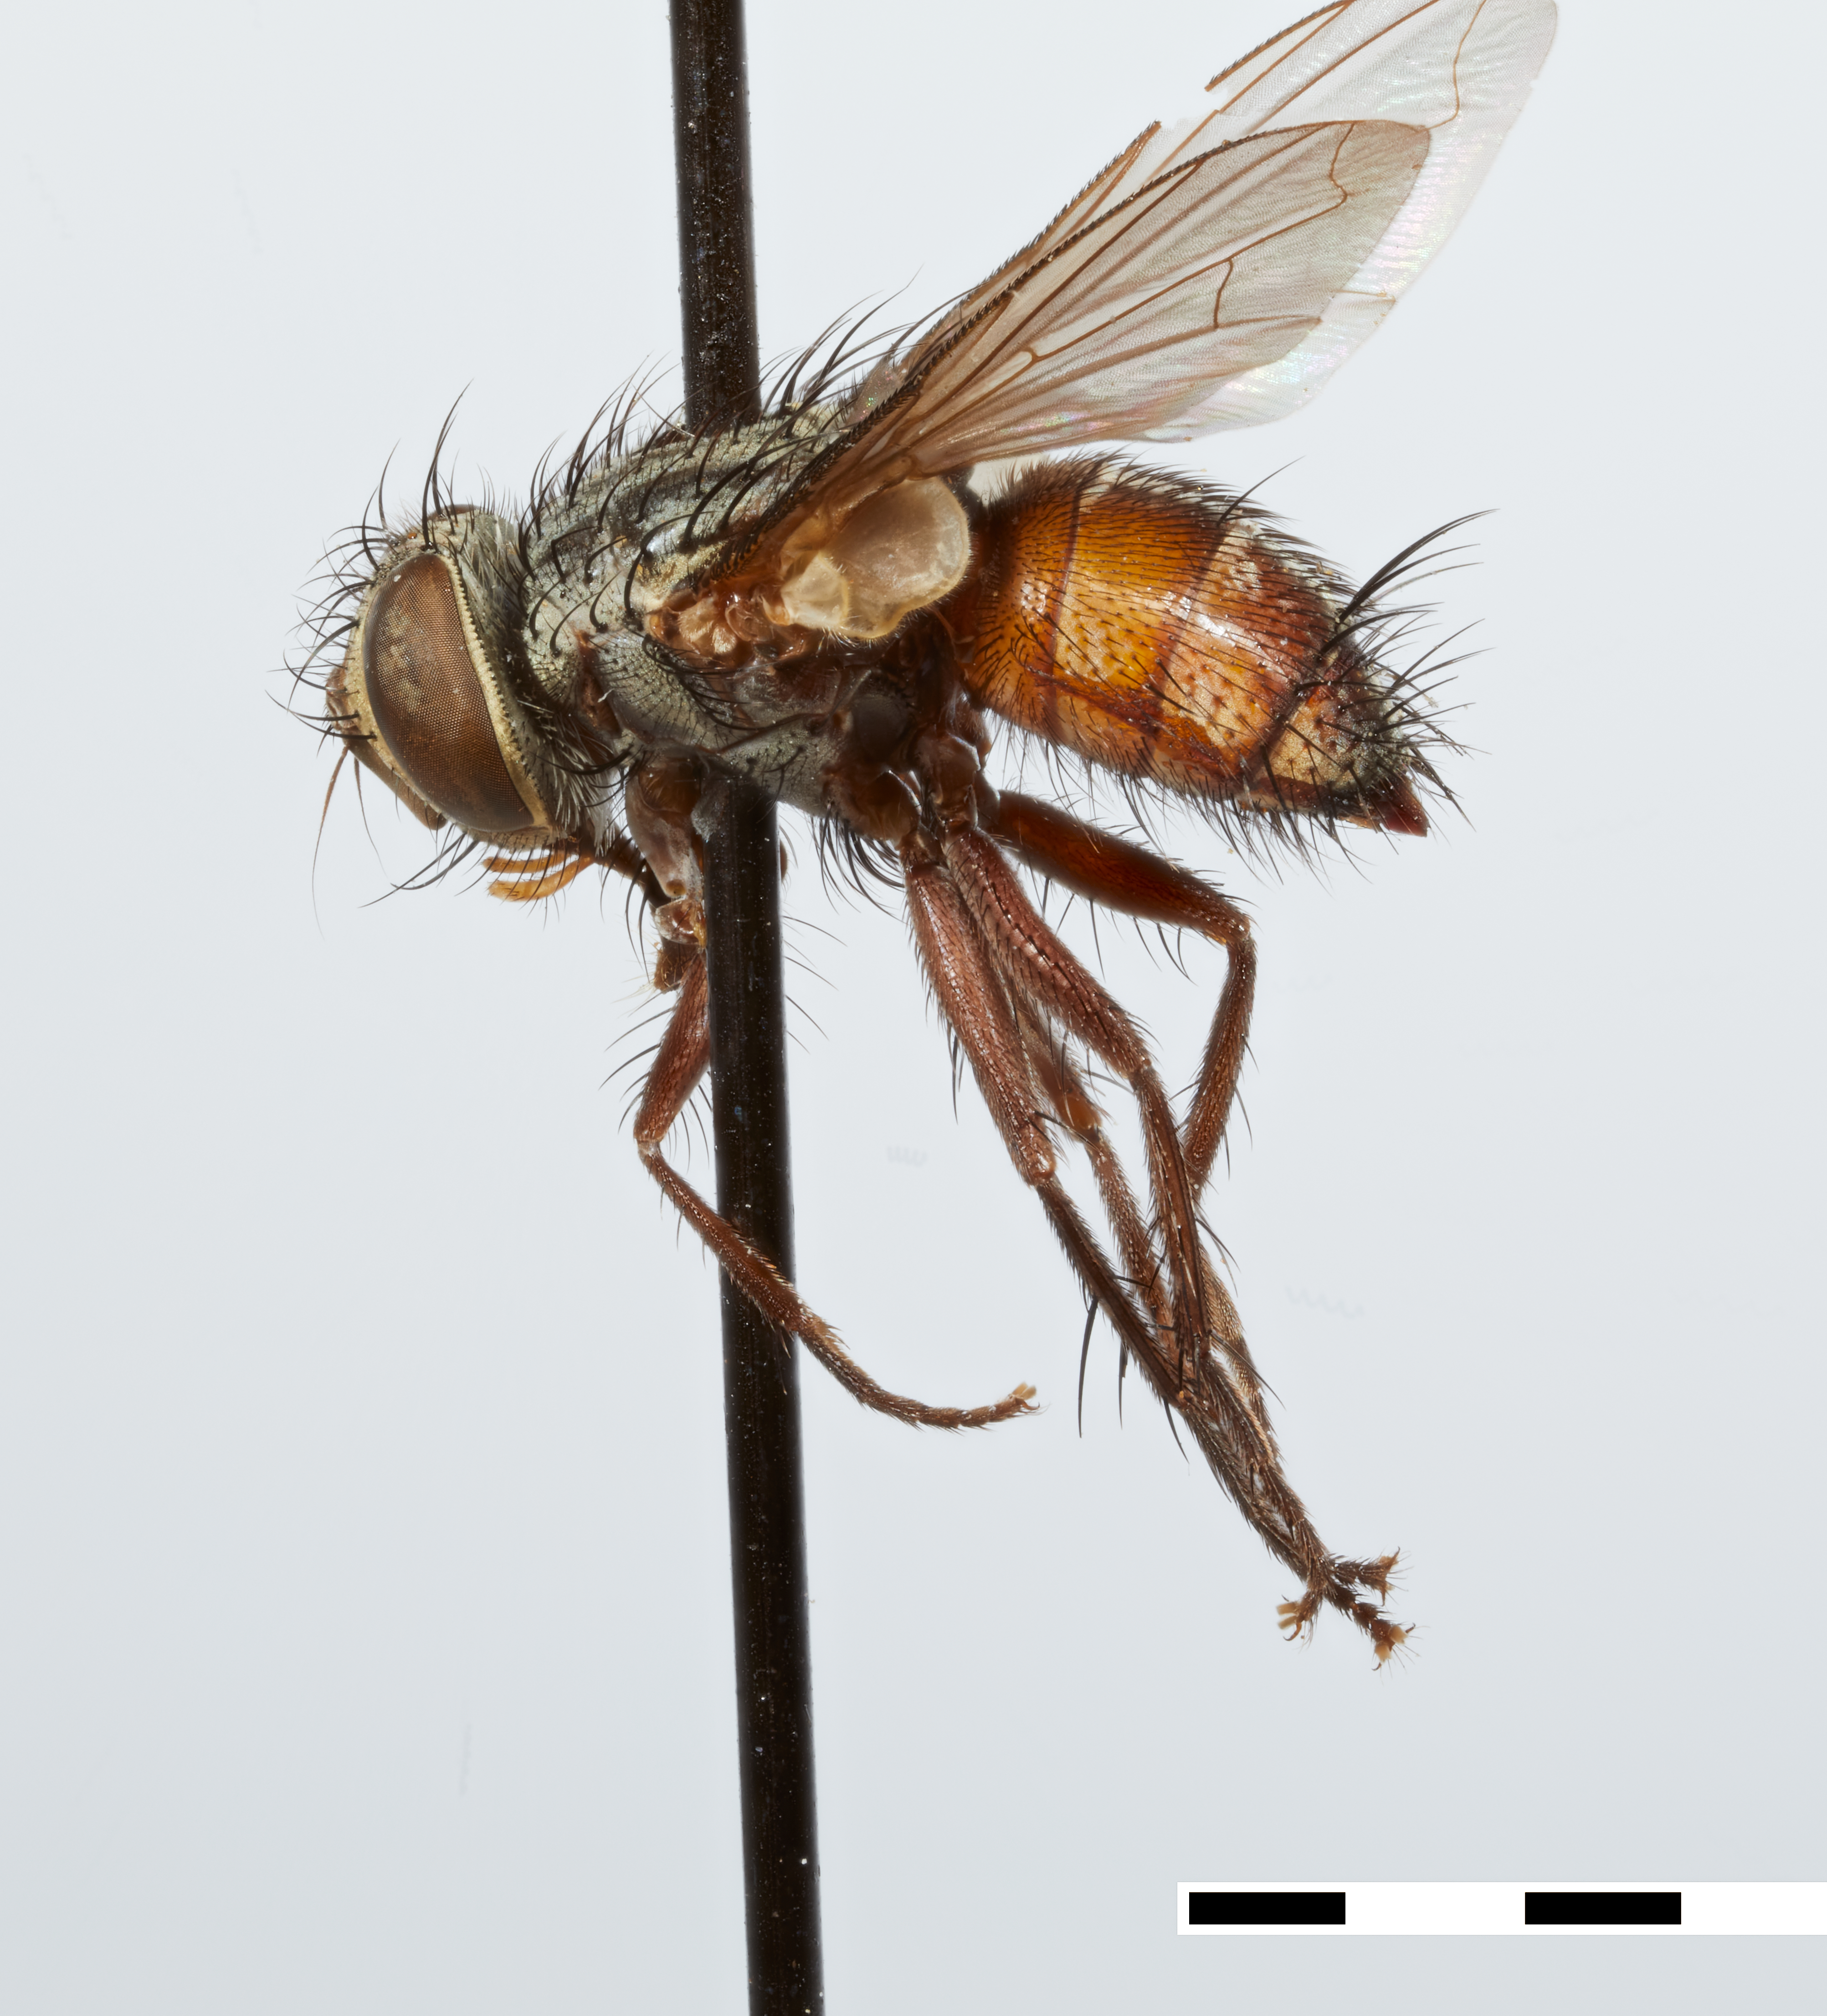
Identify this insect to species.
Gymnoerycia rubra
